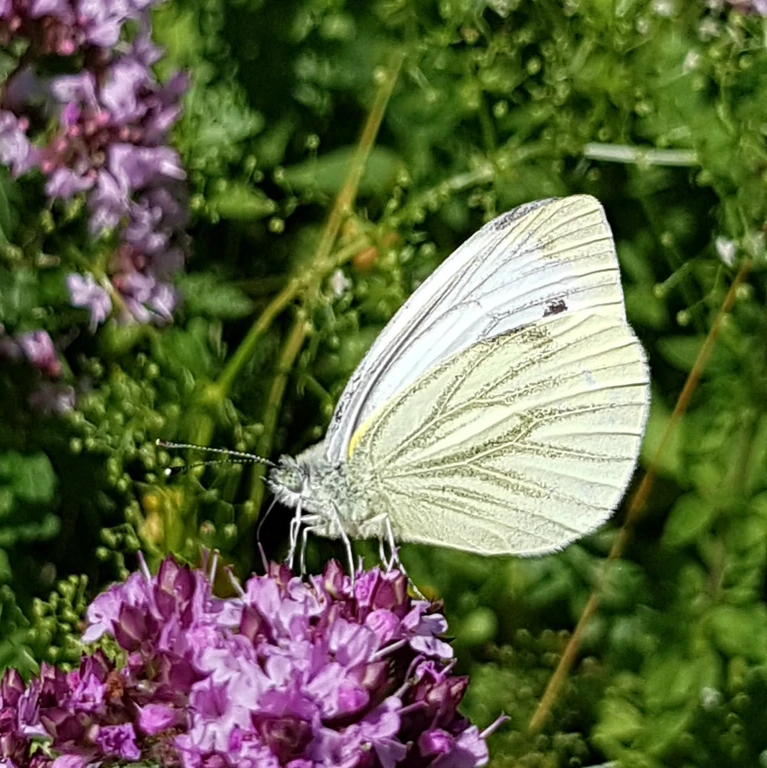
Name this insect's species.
Pieris napi
